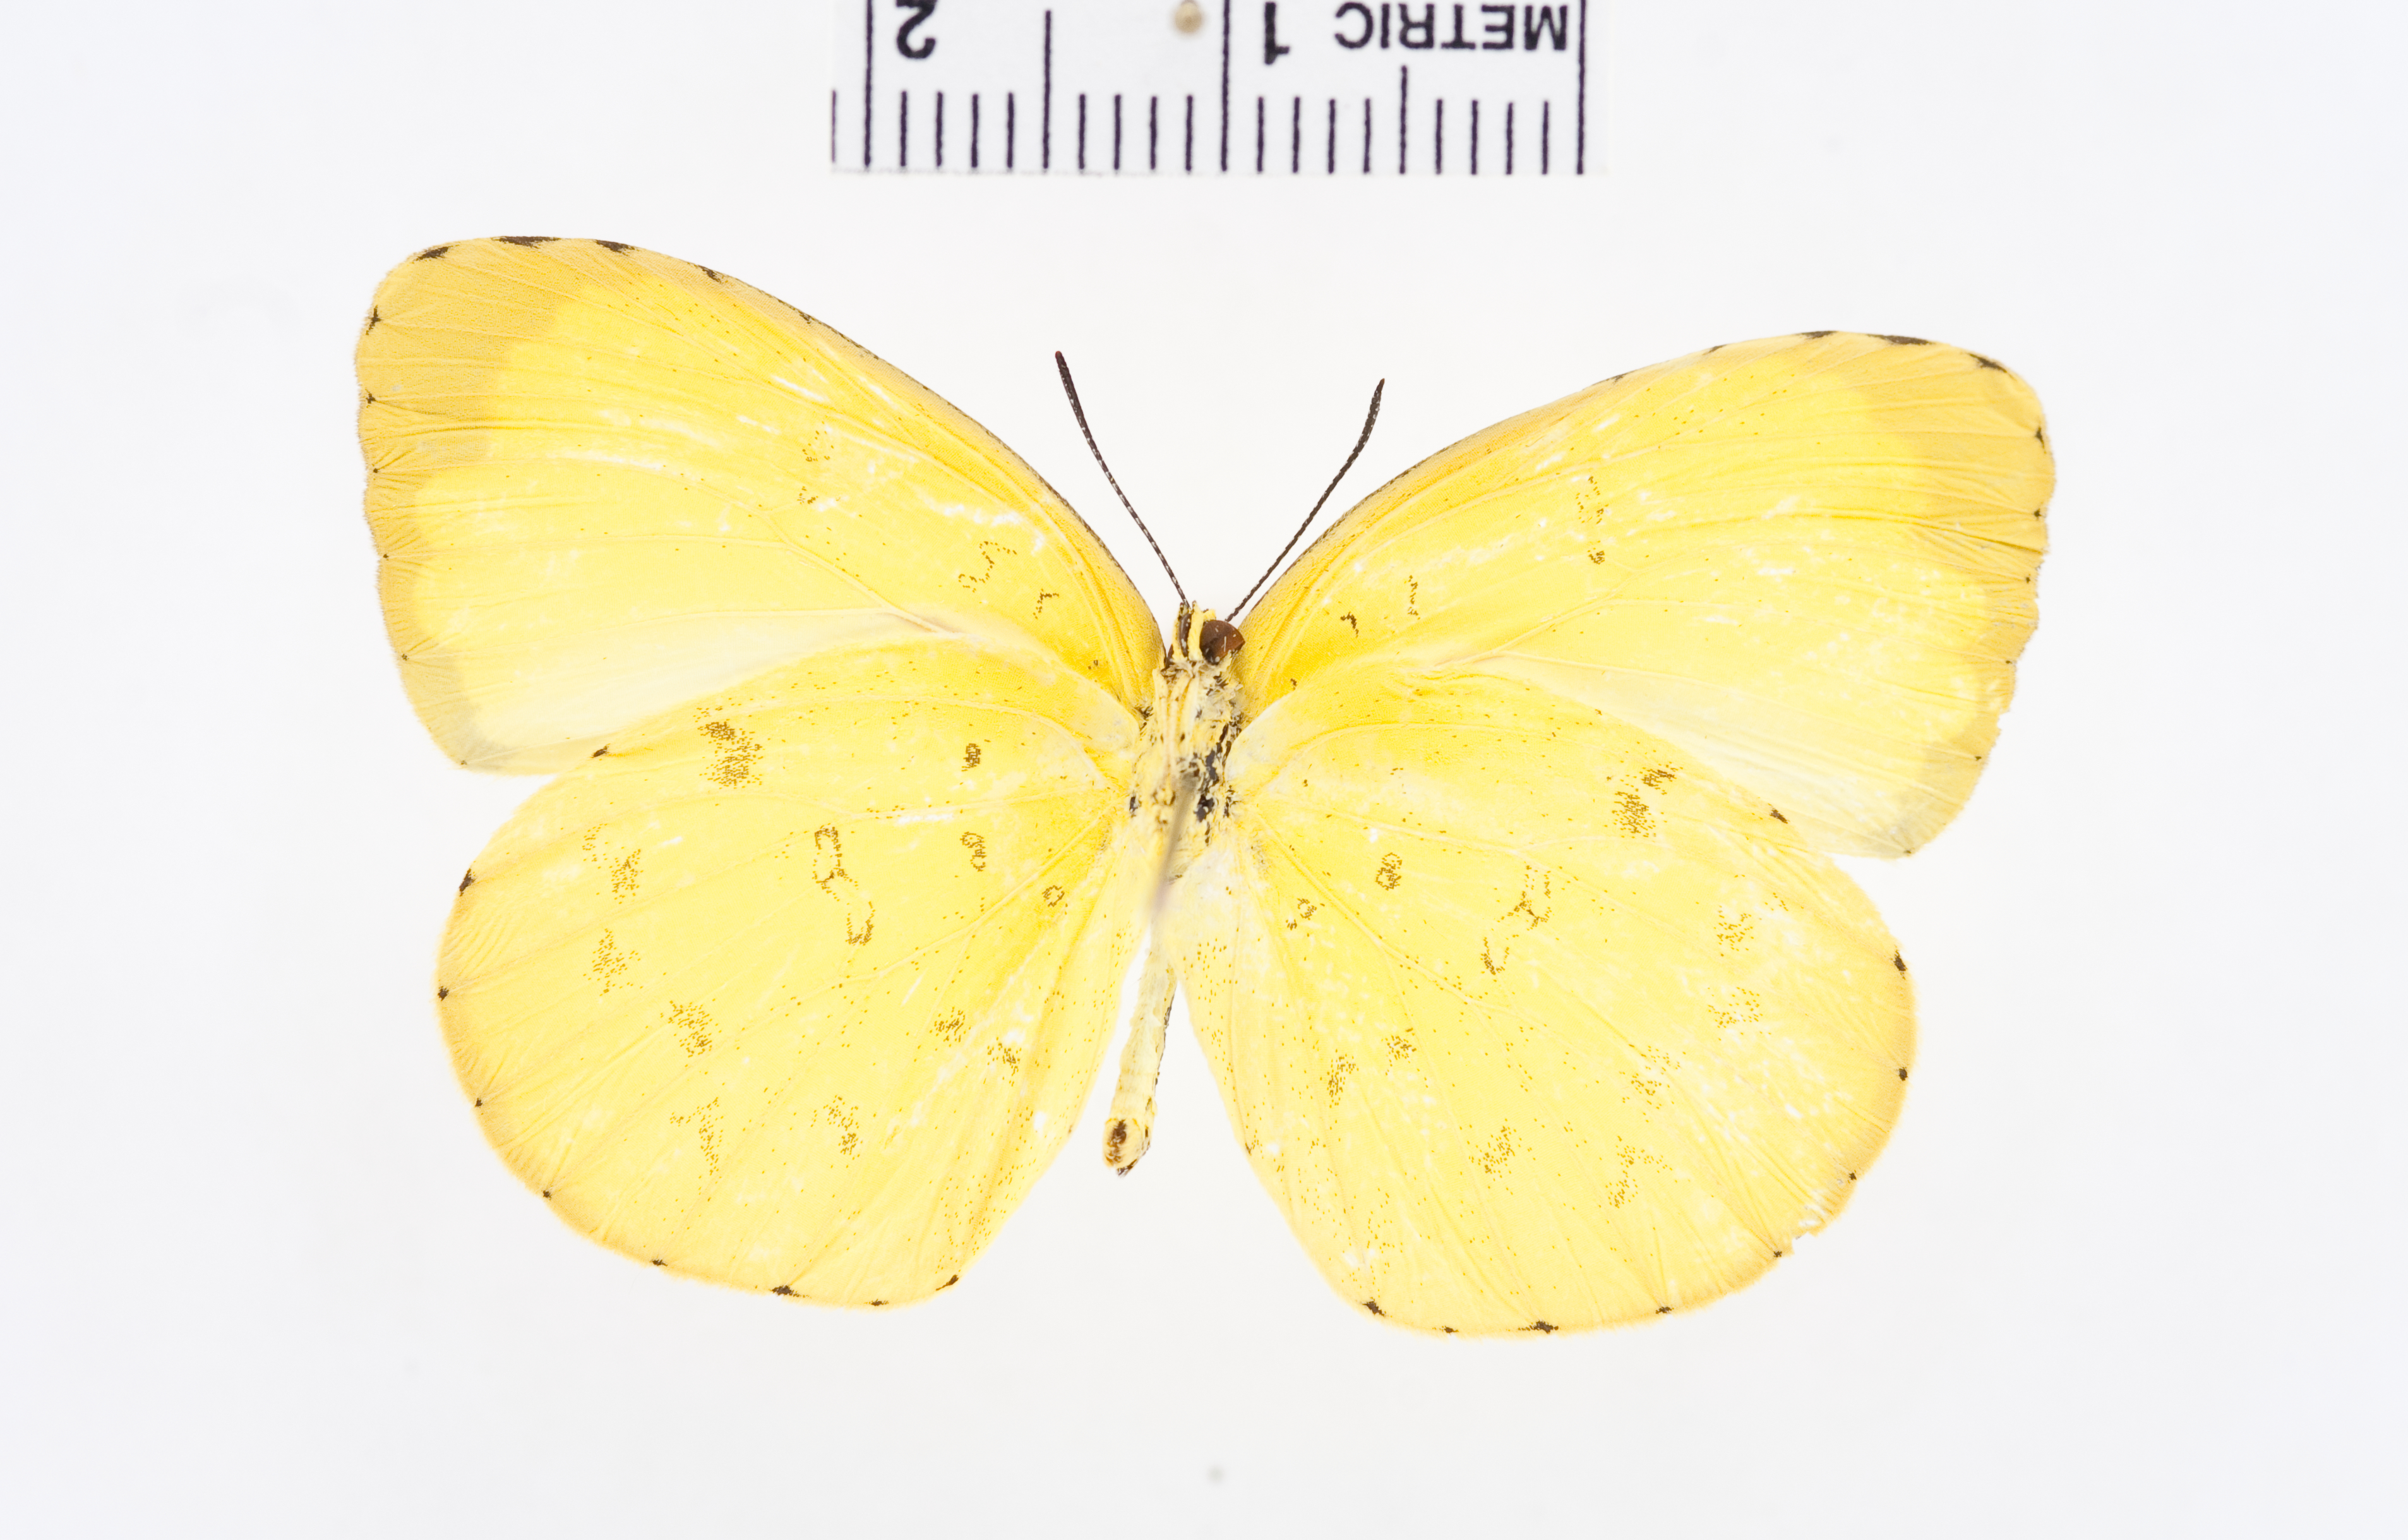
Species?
Eurema blanda
